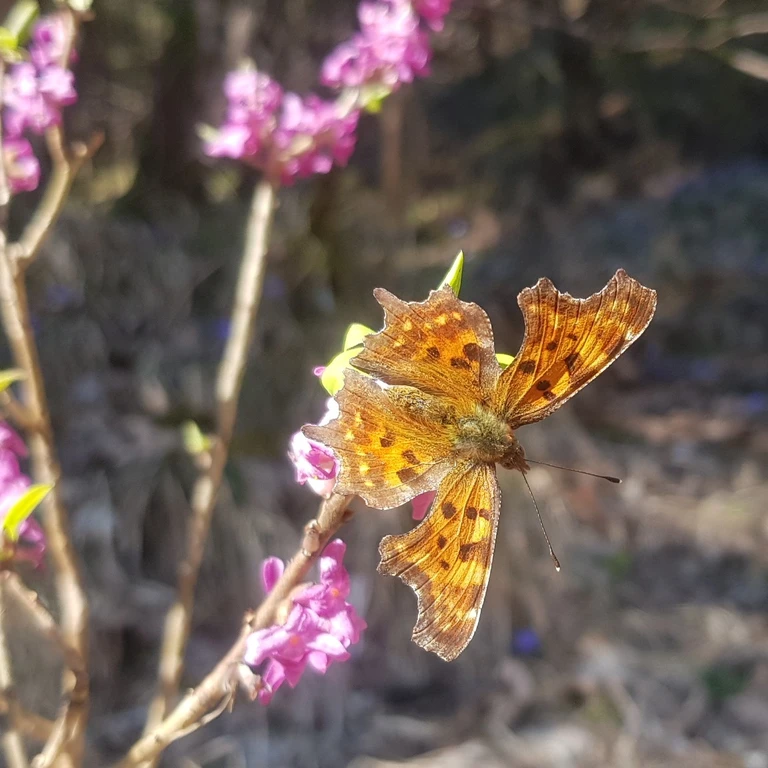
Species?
Polygonia c-album
